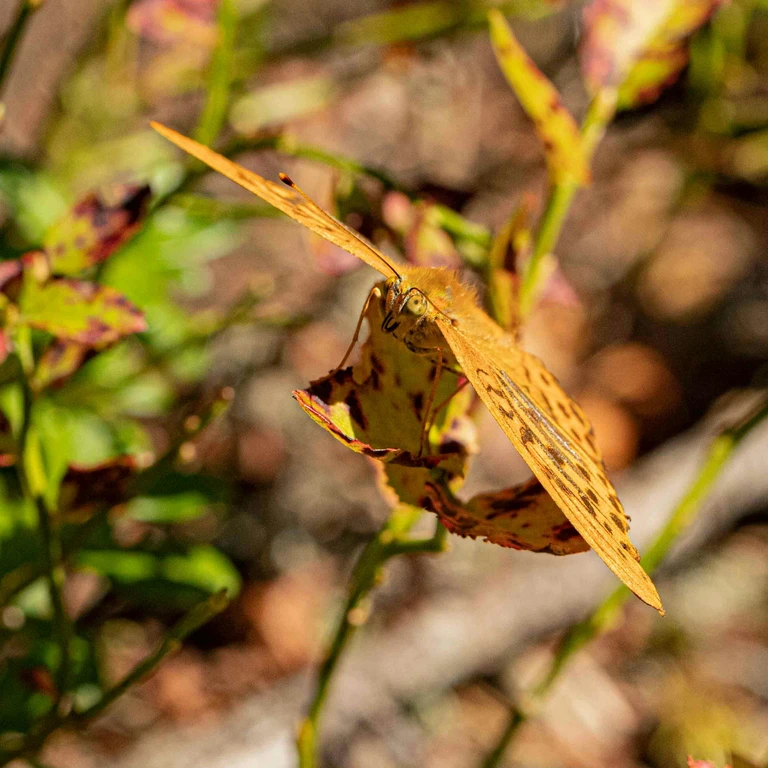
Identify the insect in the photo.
Argynnis paphia
